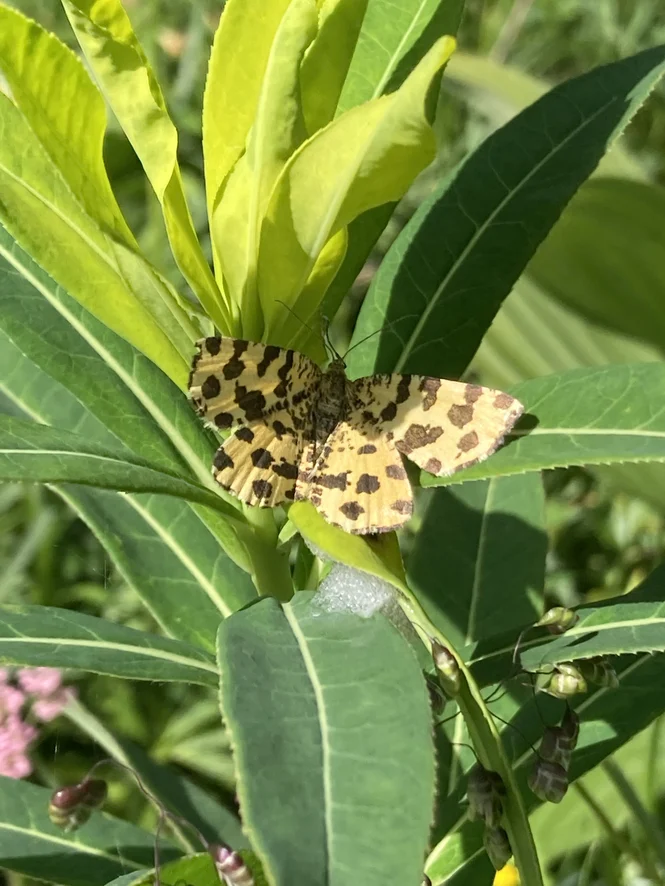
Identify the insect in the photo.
Pseudopanthera macularia
